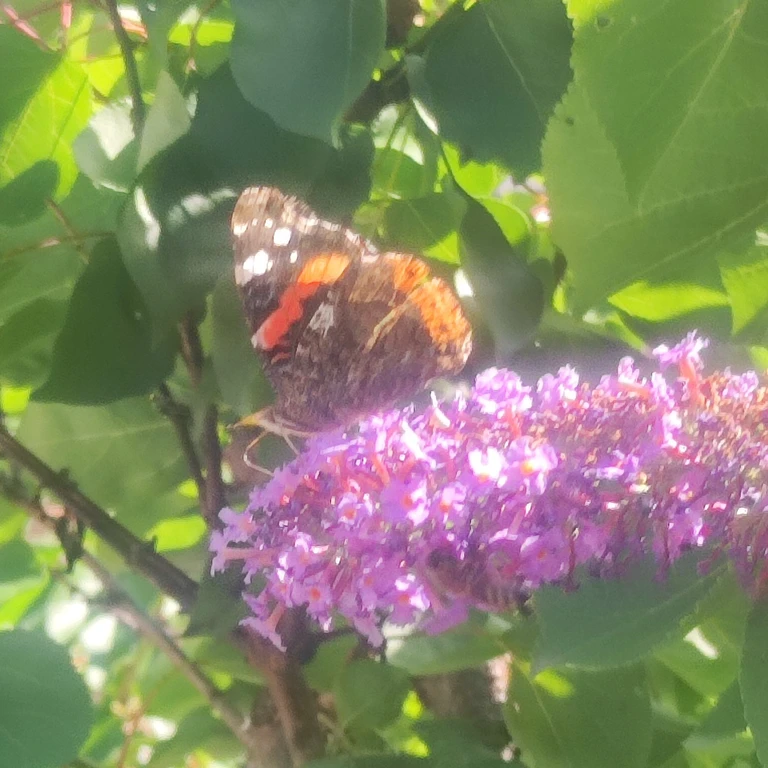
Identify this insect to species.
Vanessa atalanta
